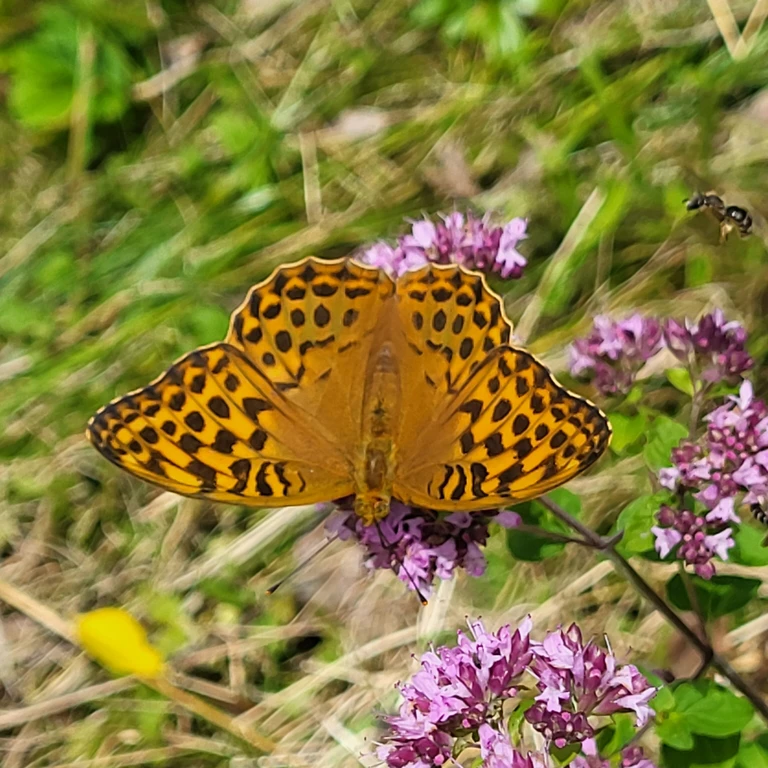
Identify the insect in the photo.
Argynnis paphia
